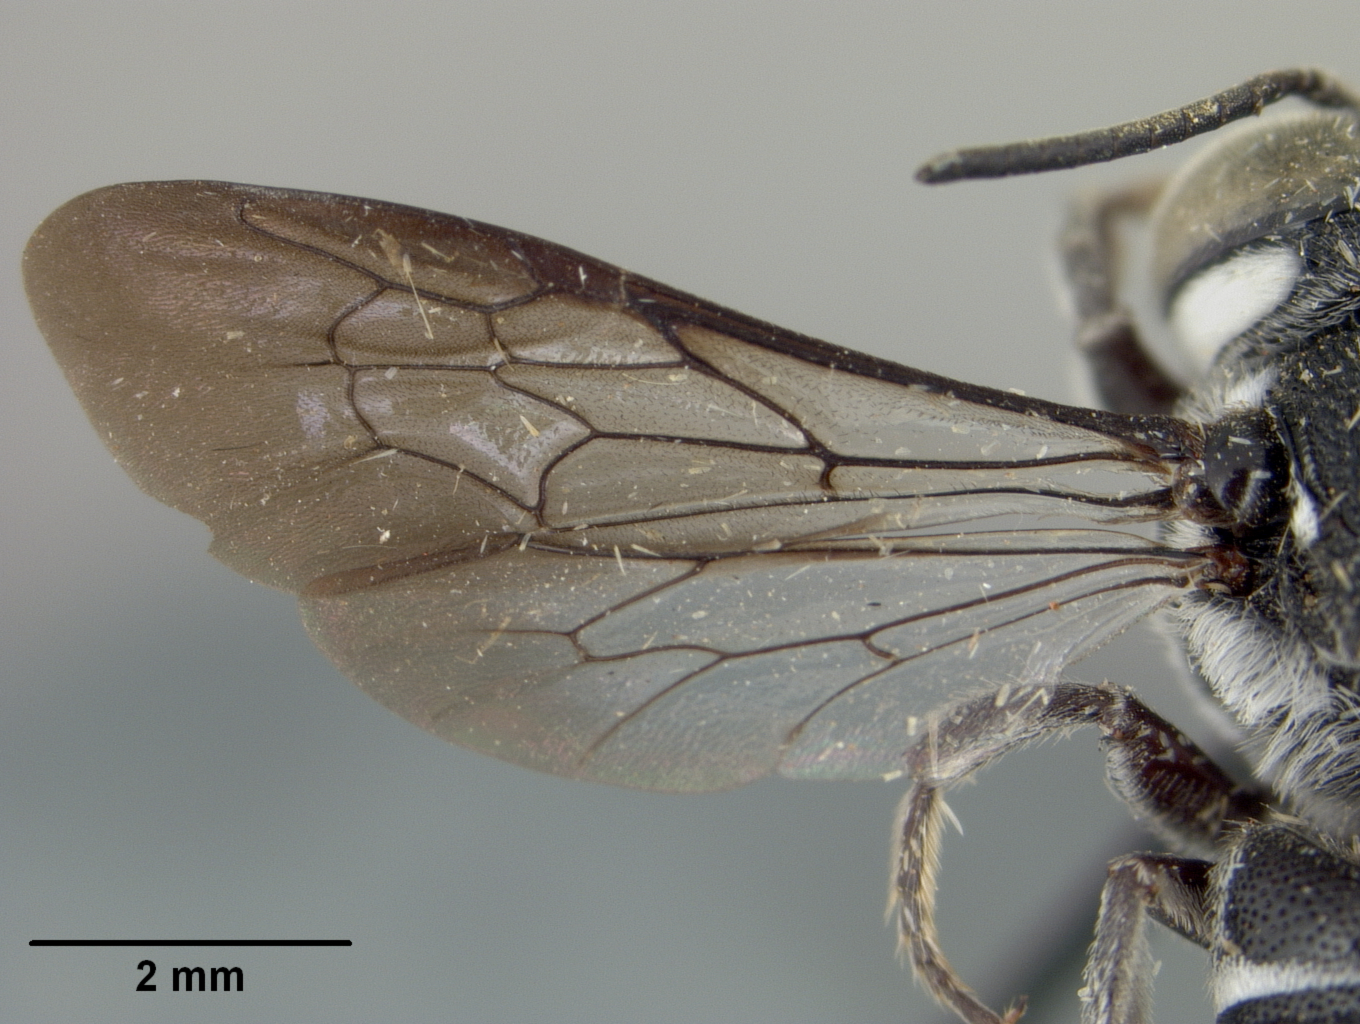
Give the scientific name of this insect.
Coelioxys ramakrishnae
